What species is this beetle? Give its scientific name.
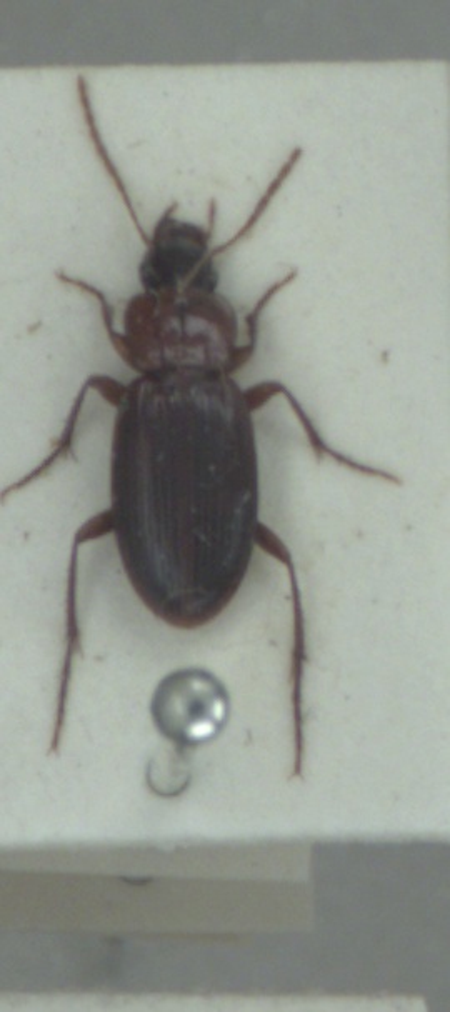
Platyderus depressus
